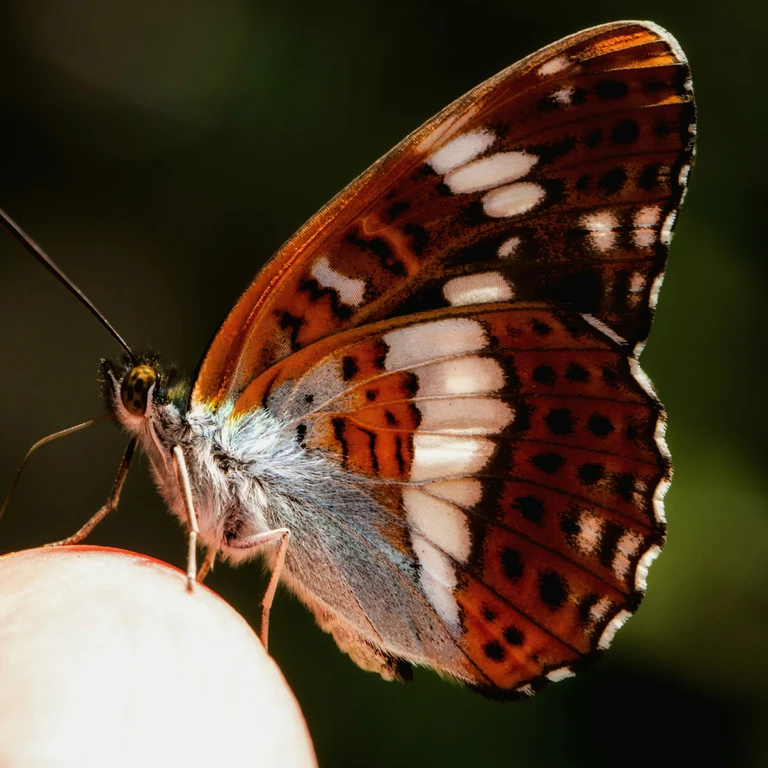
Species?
Limenitis camilla (also Ladoga camilla)
